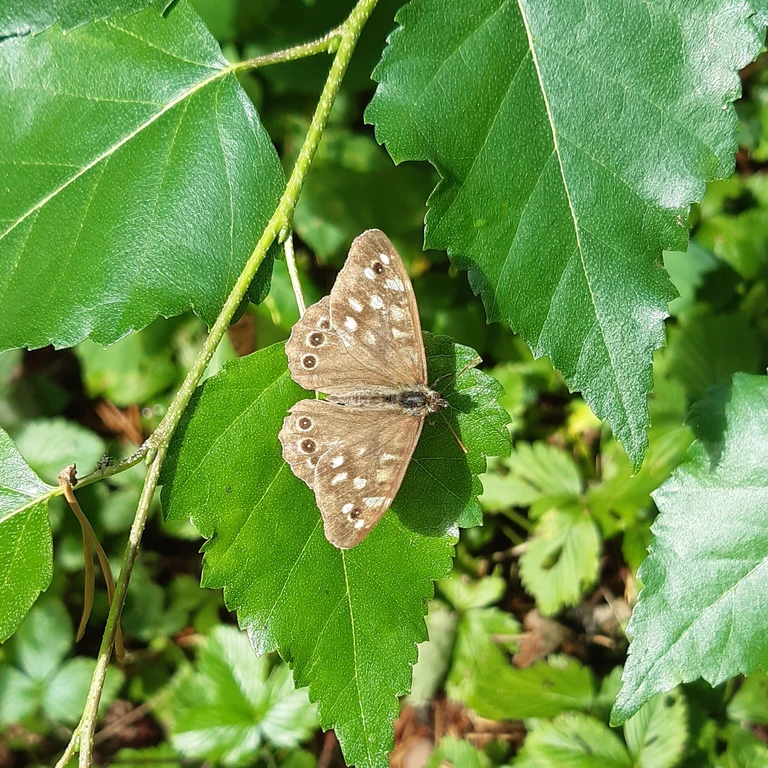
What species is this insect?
Pararge aegeria
